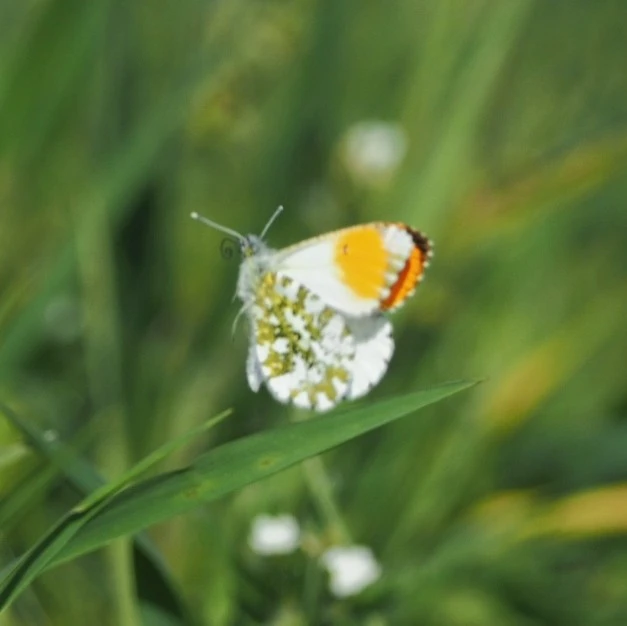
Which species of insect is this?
Anthocharis cardamines
